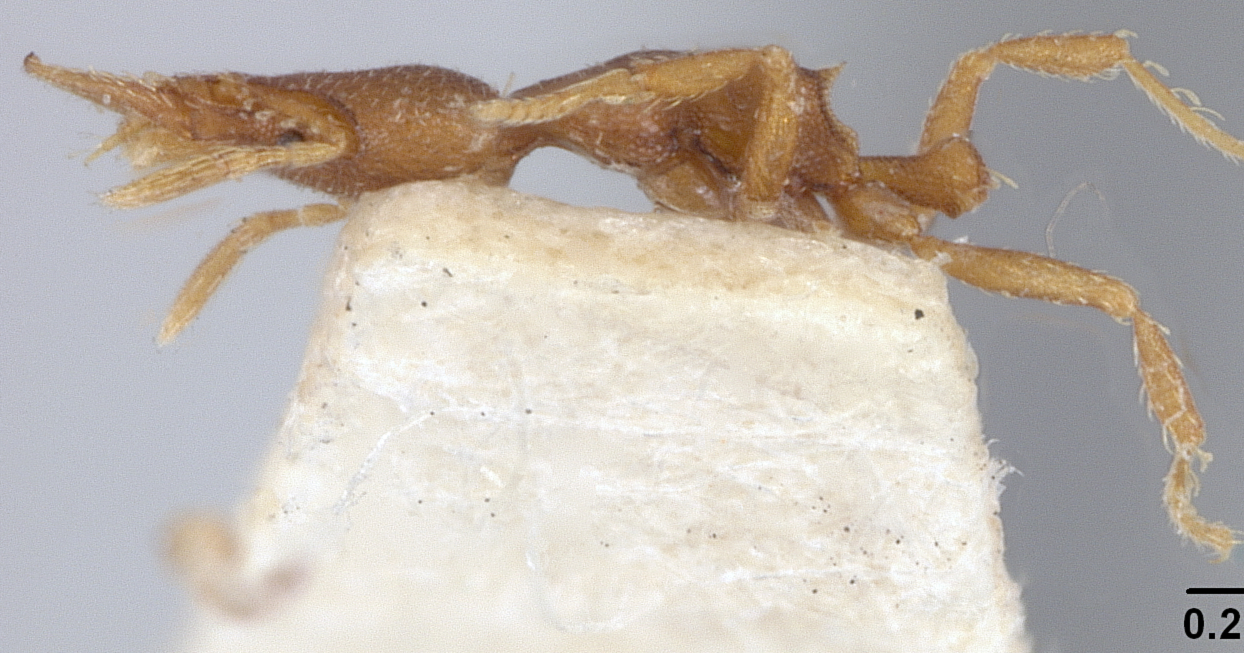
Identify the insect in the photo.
Neostruma zeteki
